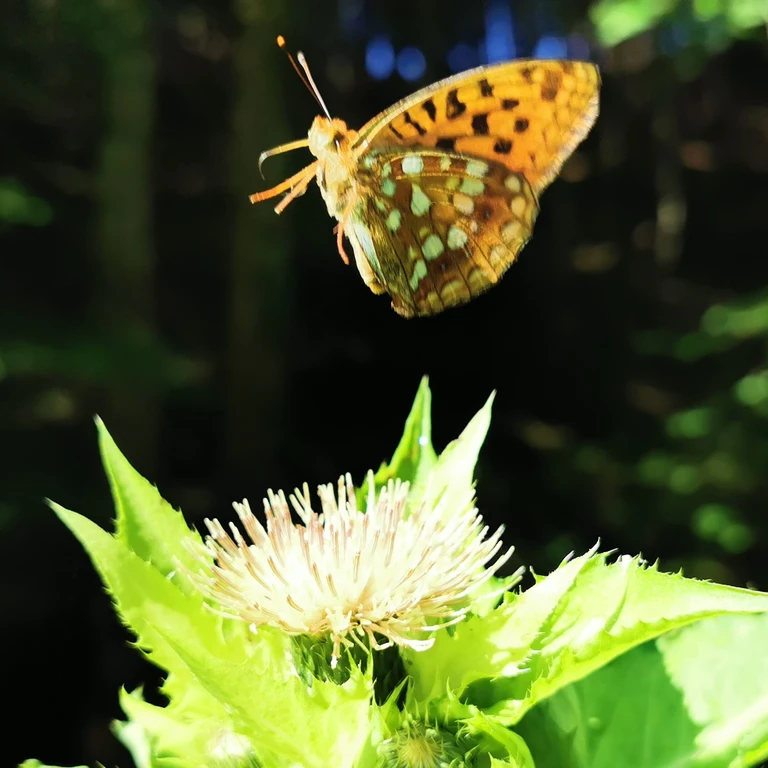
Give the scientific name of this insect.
Fabriciana adippe
